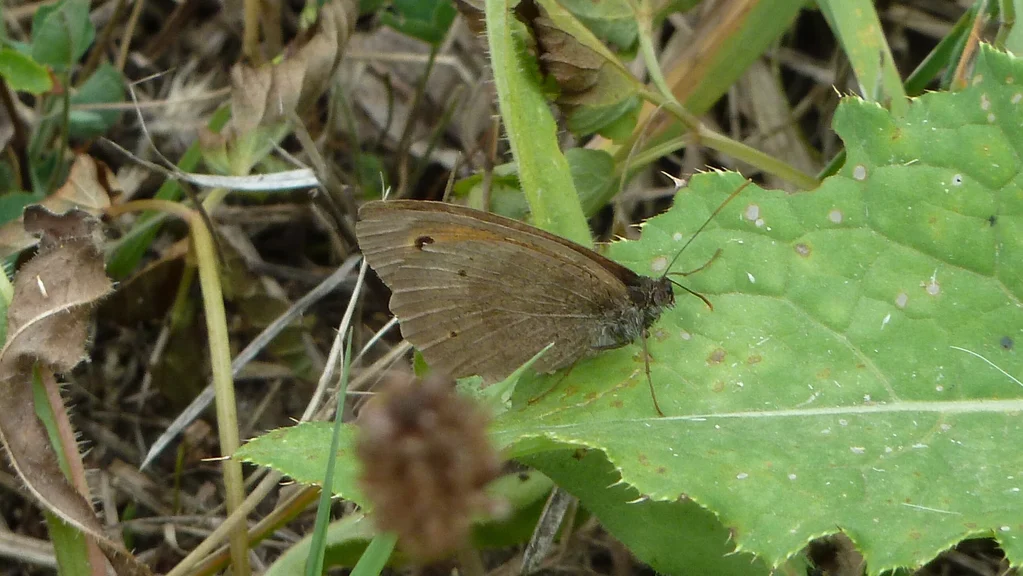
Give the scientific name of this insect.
Maniola jurtina
